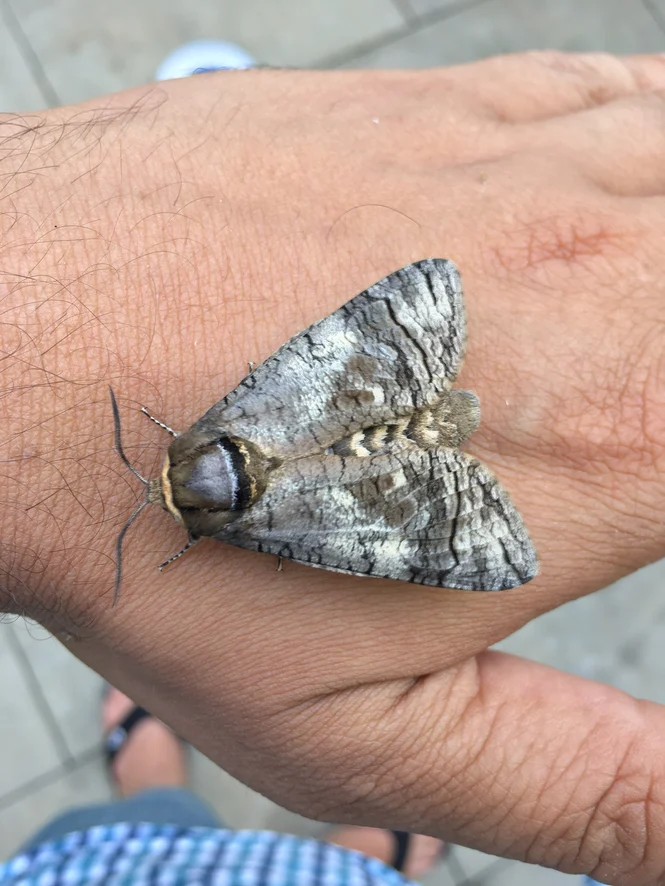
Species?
Cossus cossus
